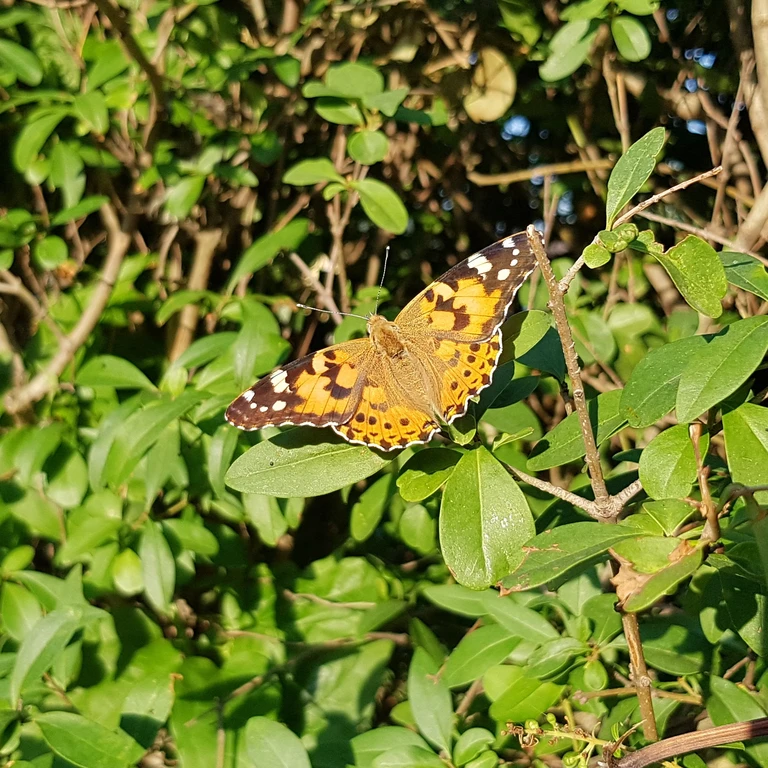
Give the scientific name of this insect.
Vanessa cardui
